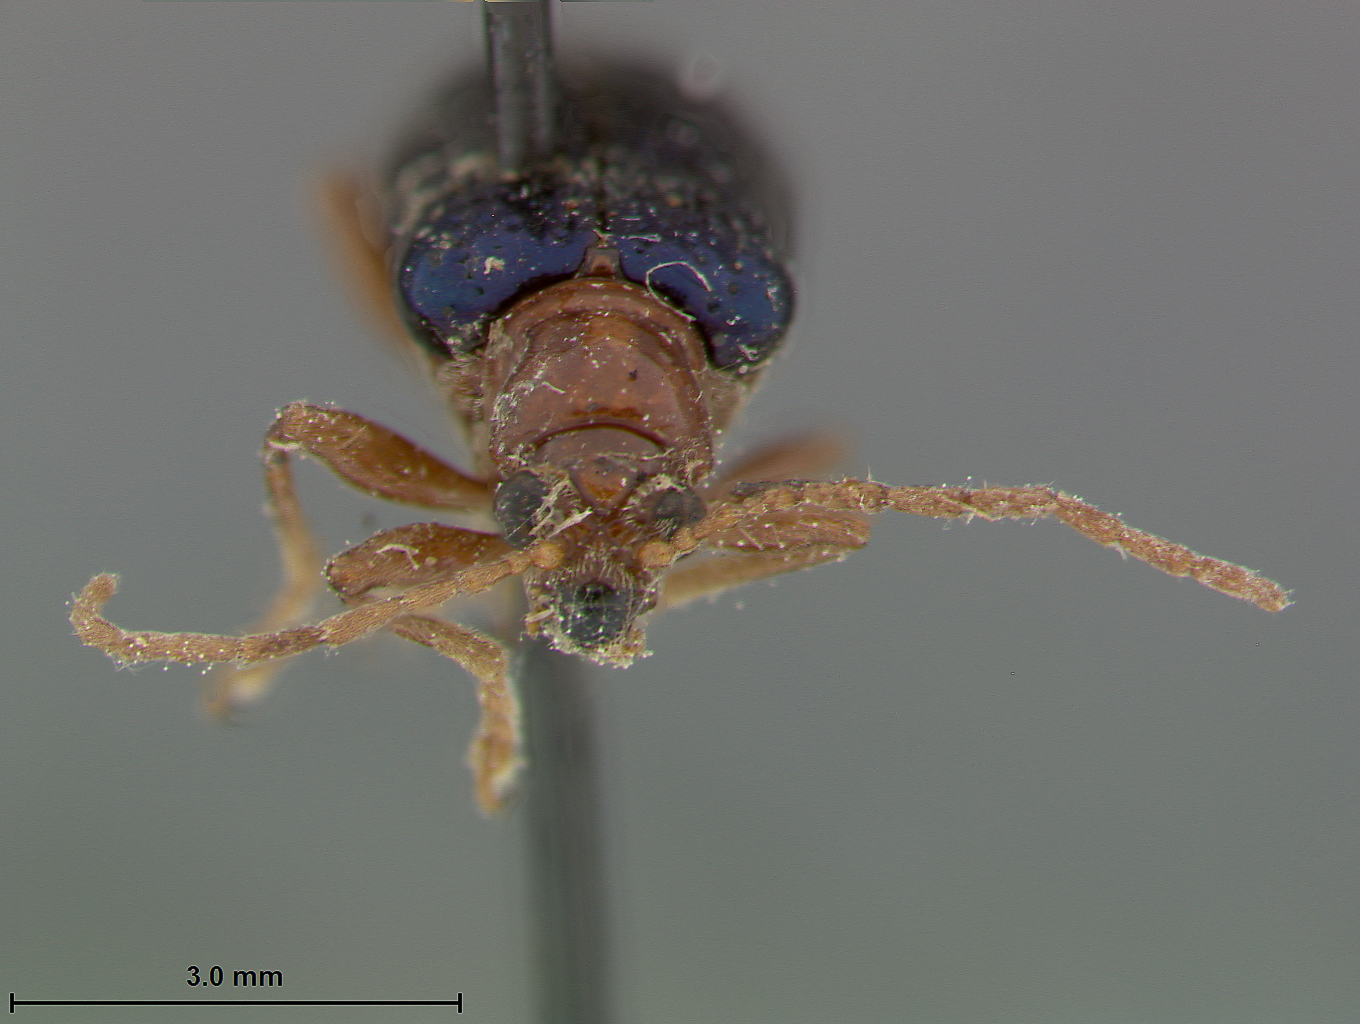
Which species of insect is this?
Lema rufonubes
